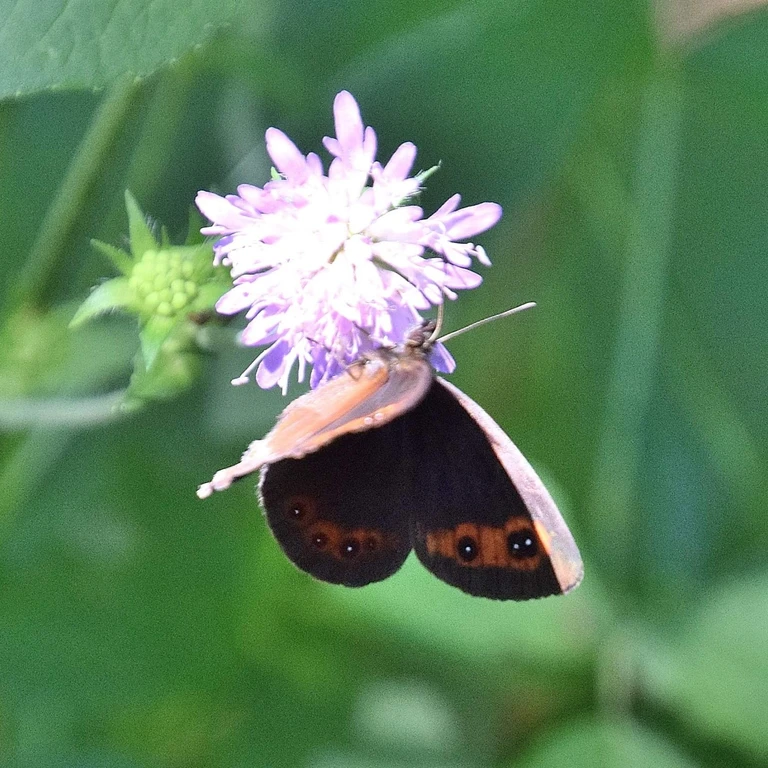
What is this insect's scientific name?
Erebia aethiops
